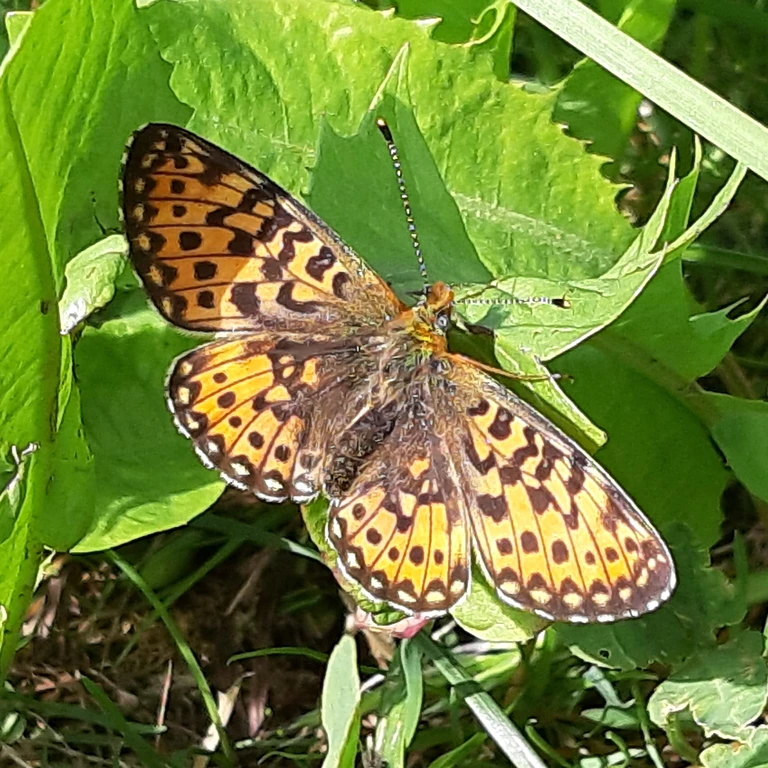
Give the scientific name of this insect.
Boloria euphrosyne (also Clossiana euphrosyne)
